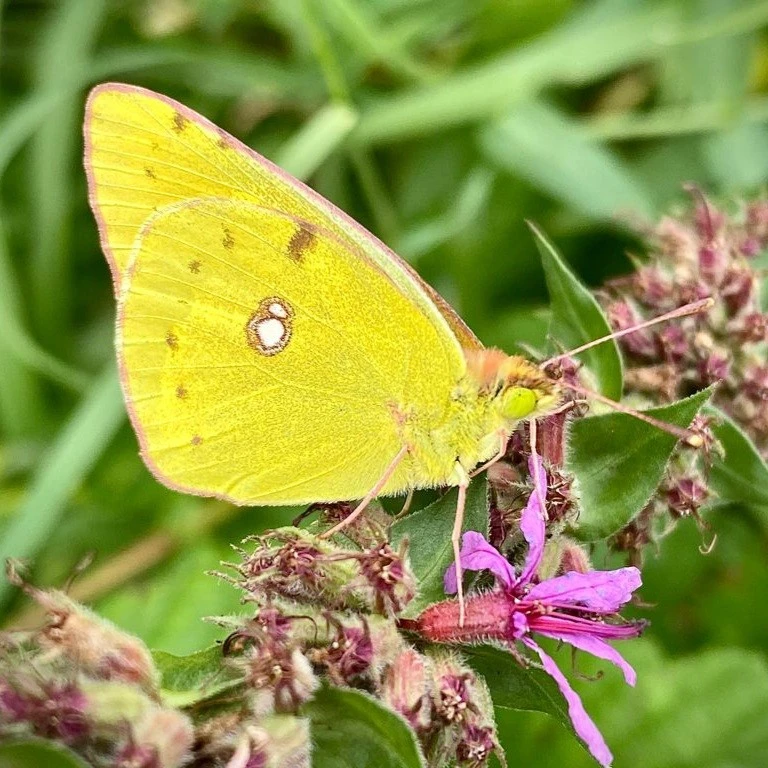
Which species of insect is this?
Colias croceus
